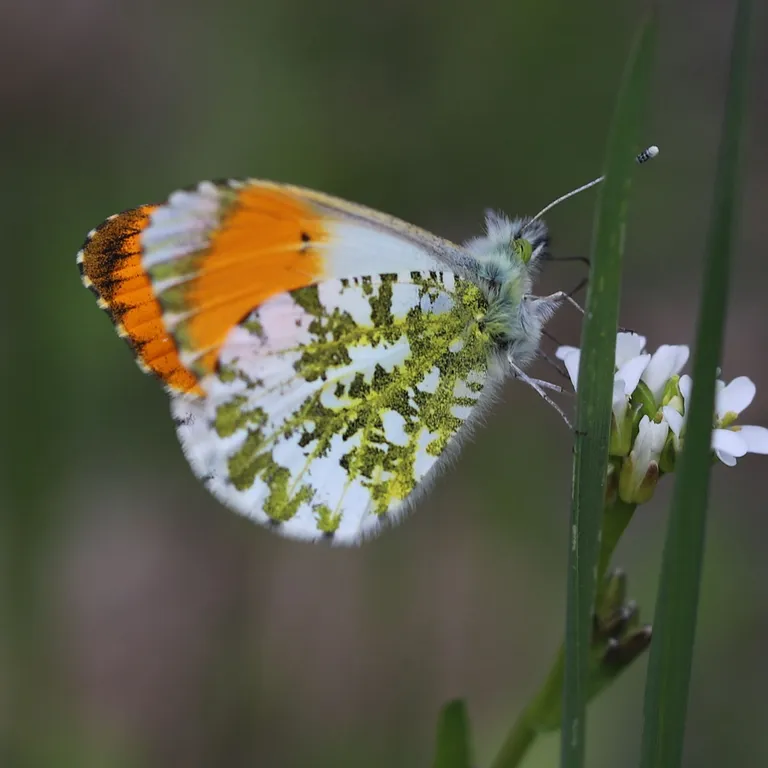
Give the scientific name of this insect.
Anthocharis cardamines
